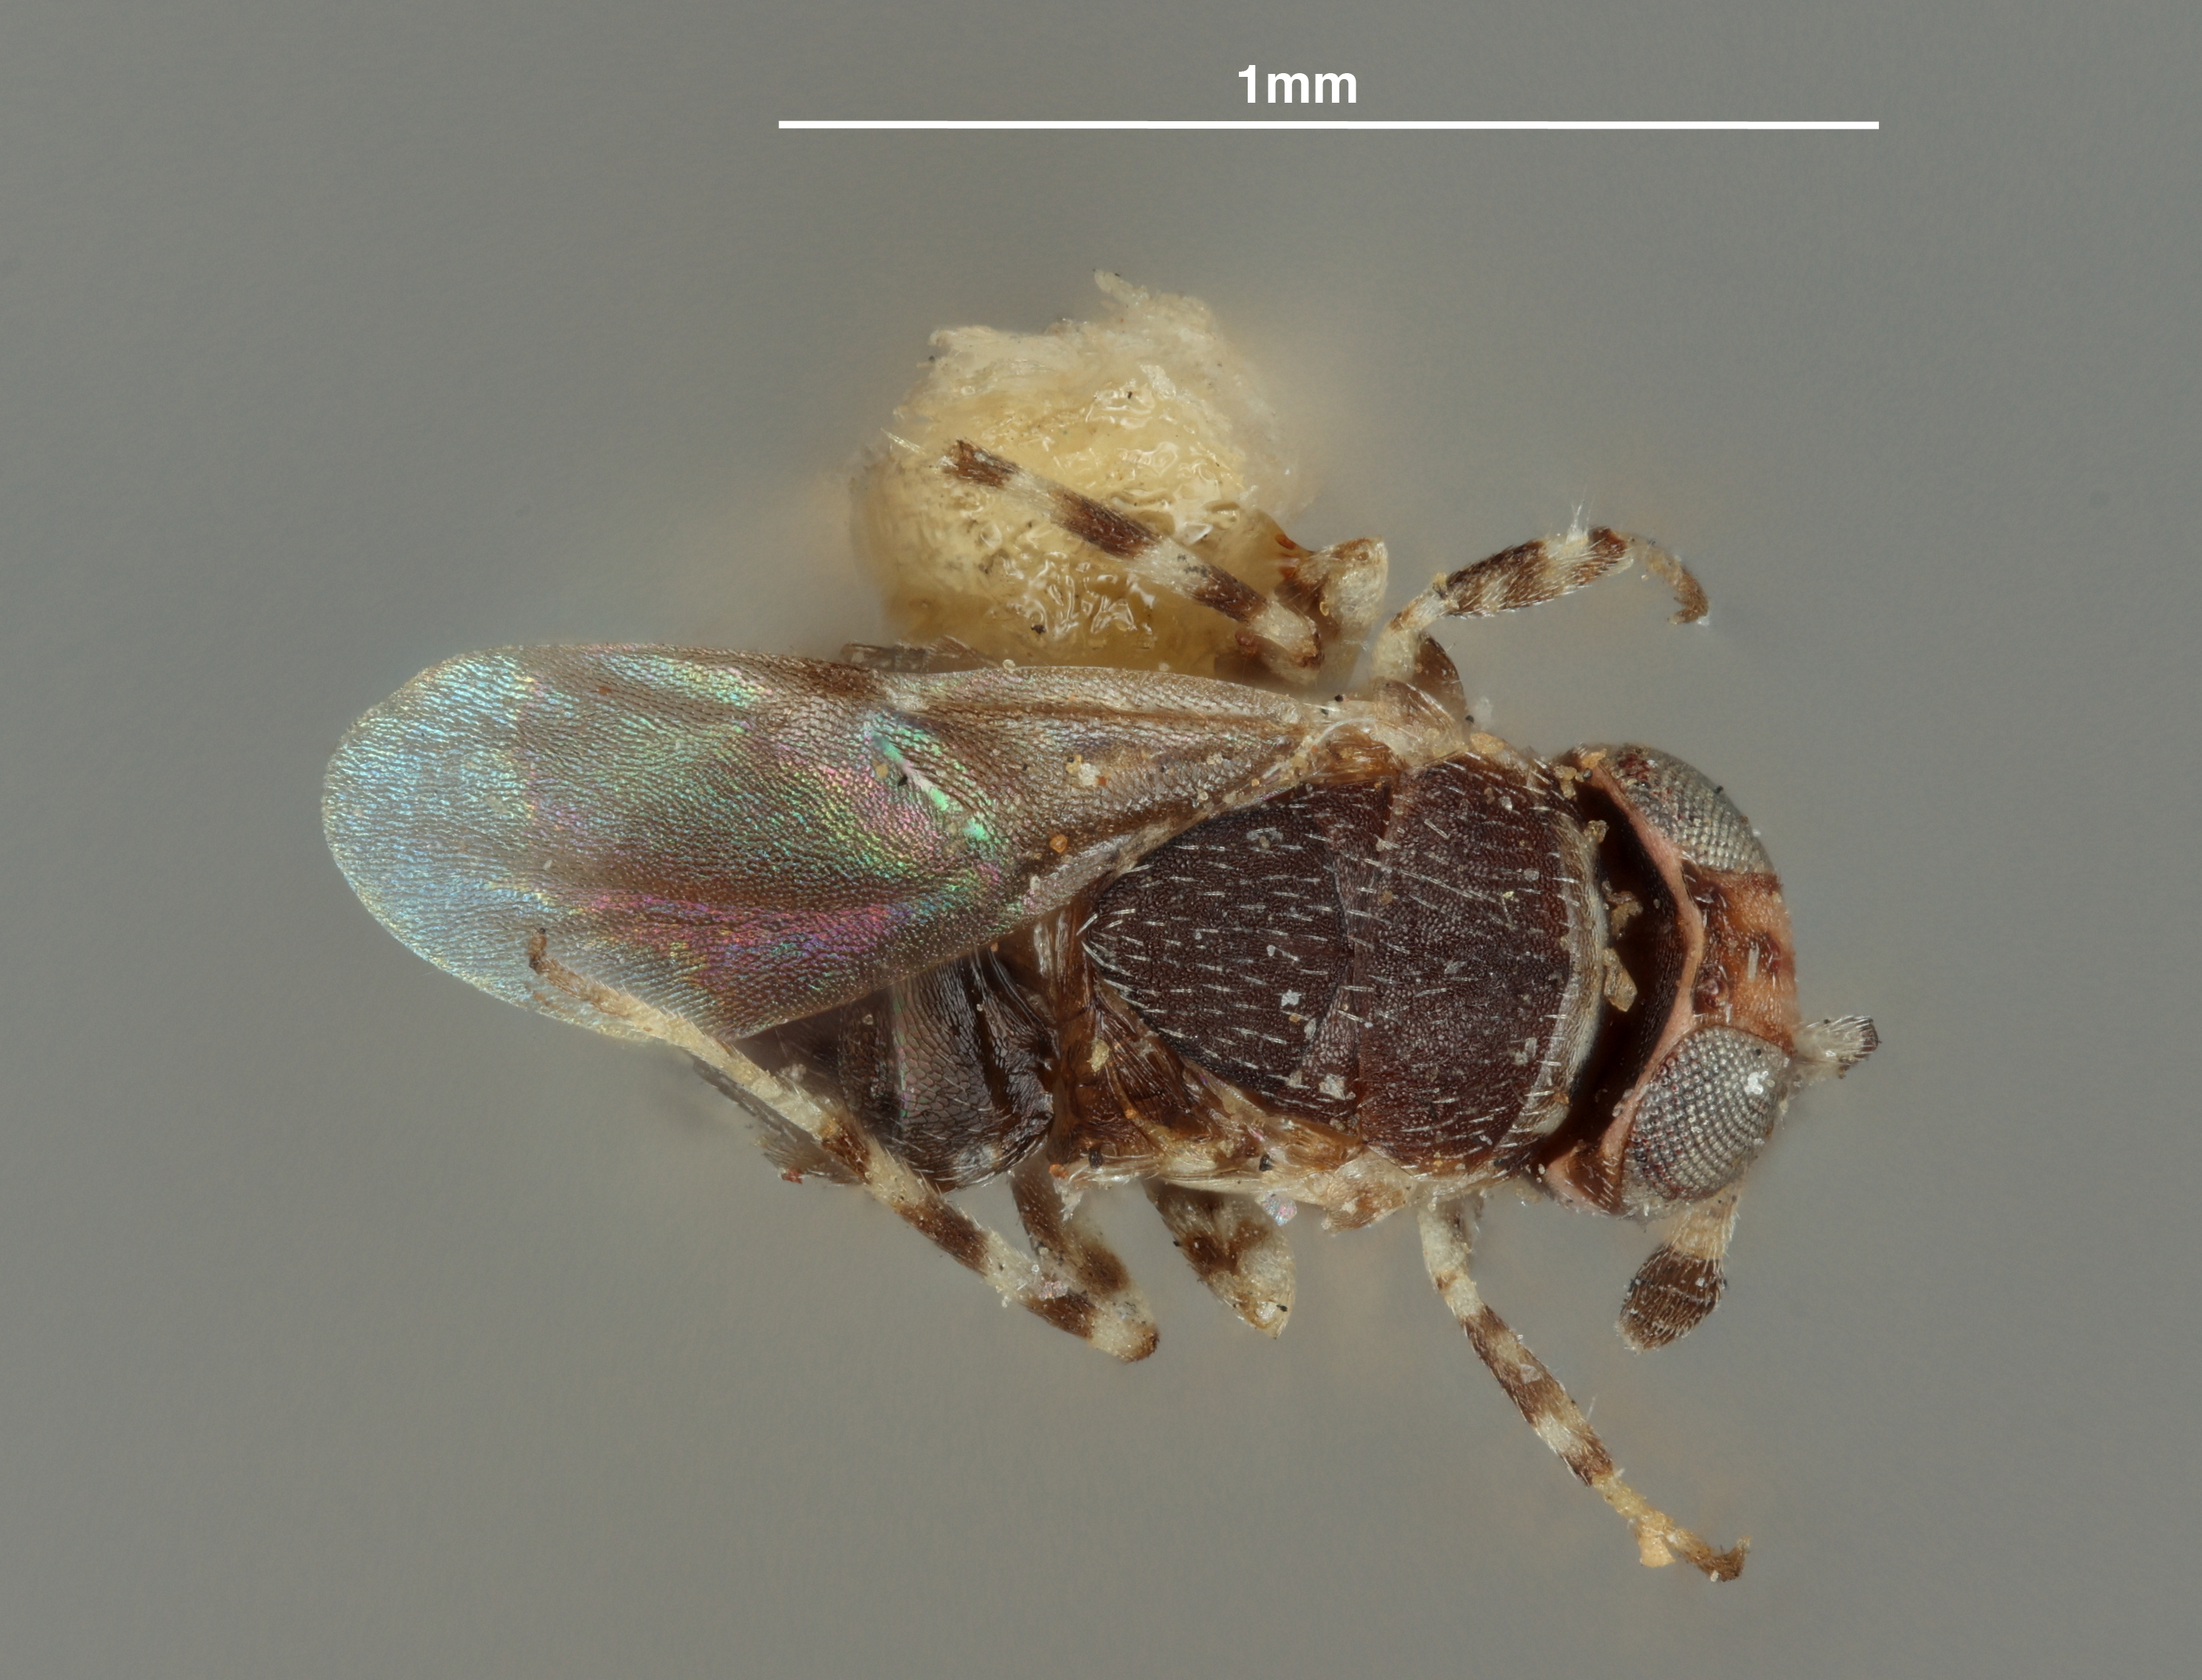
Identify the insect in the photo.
Pseudococcobius fumipennis
